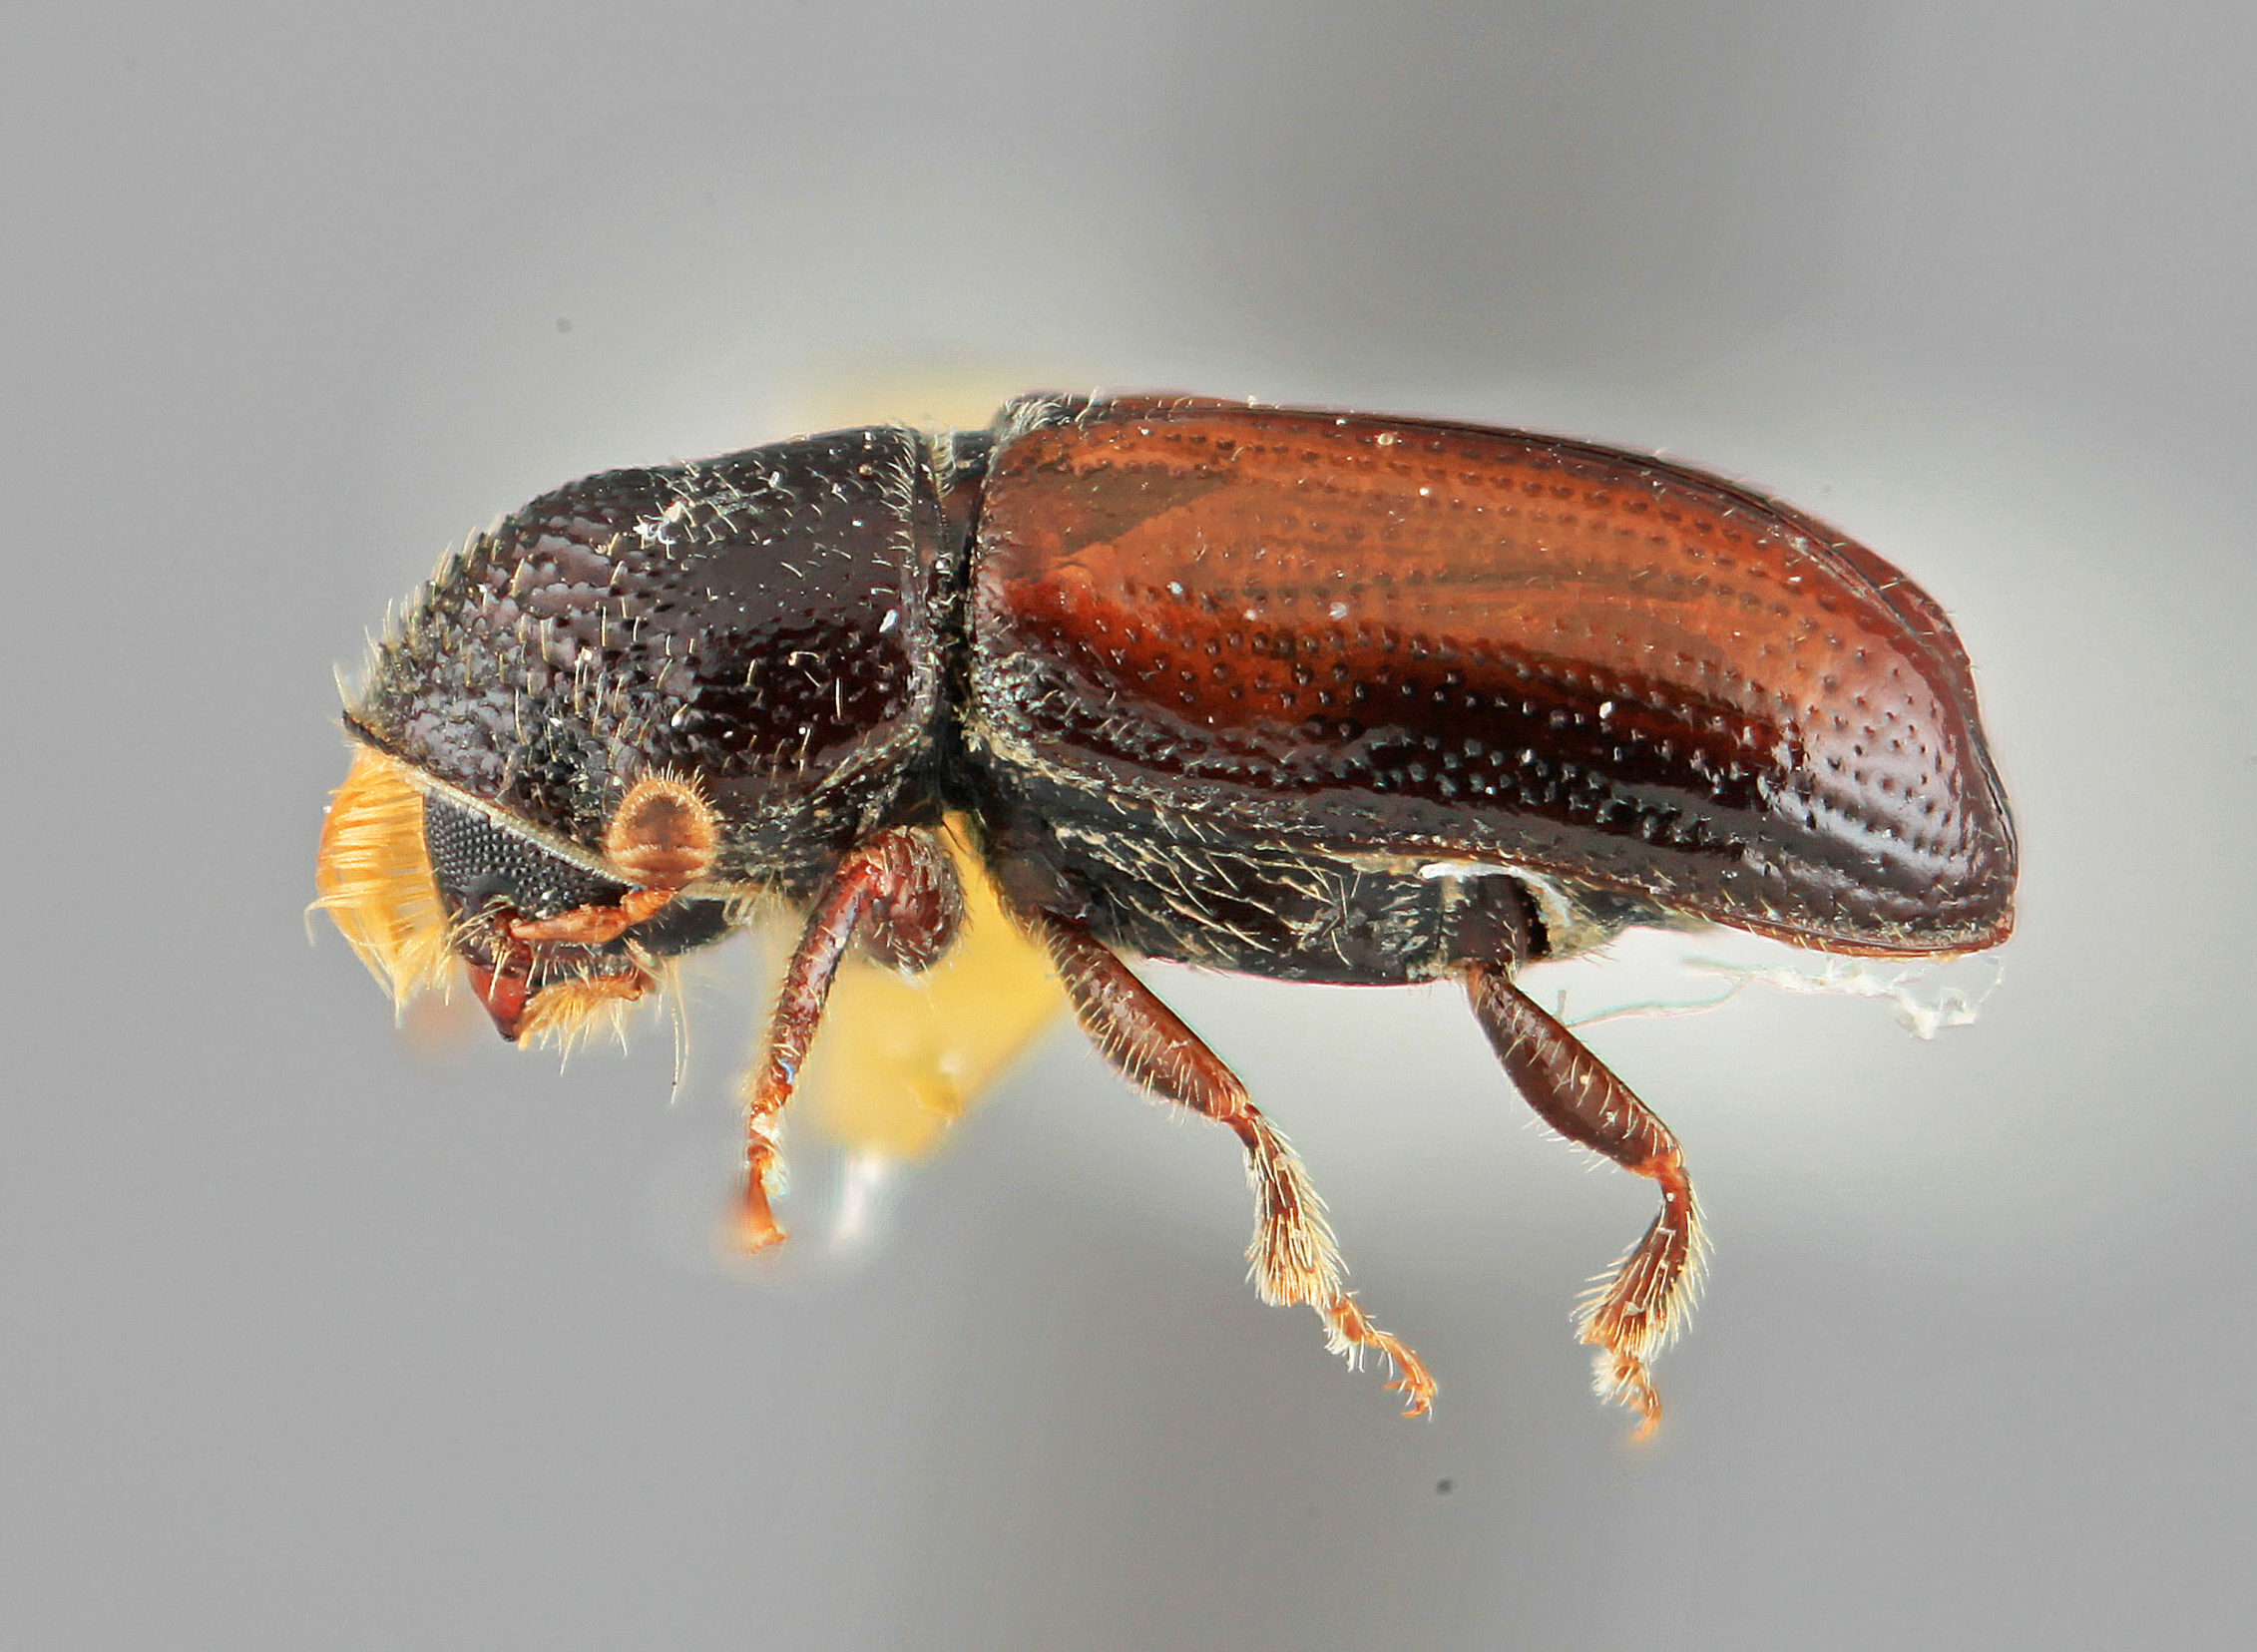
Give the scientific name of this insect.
Pityophthorus elatinus
